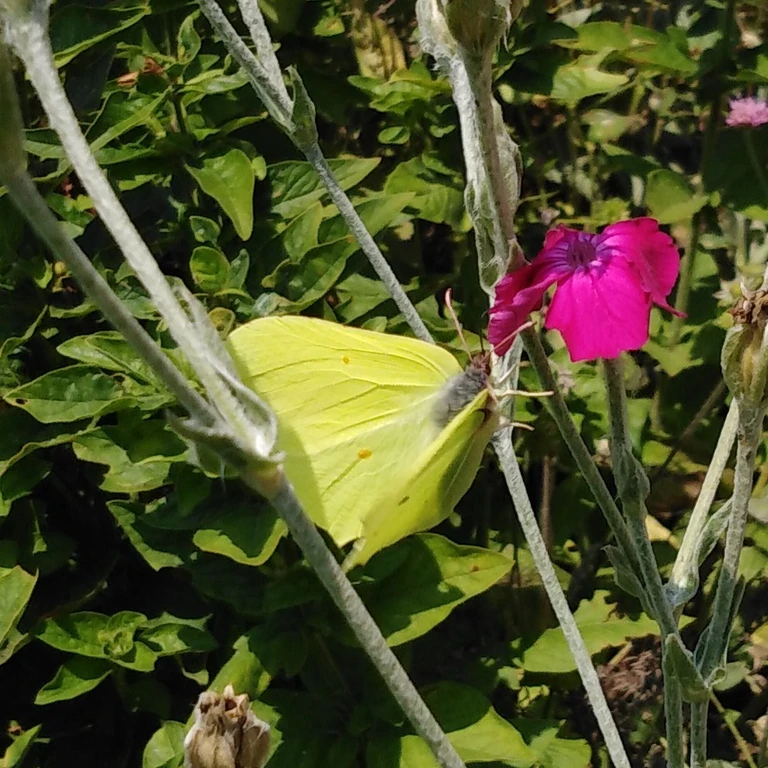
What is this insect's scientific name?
Gonepteryx rhamni
